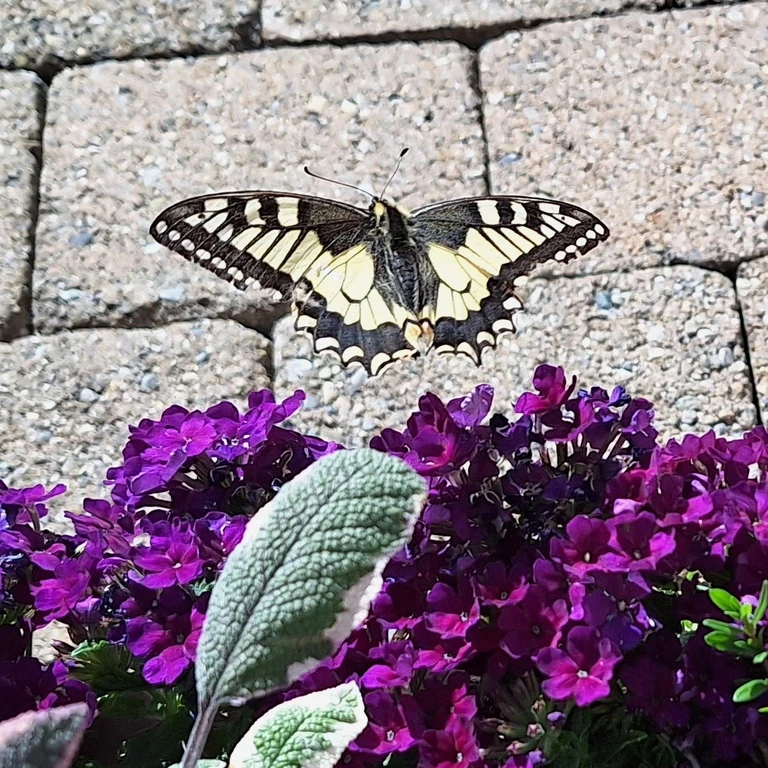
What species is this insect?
Papilio machaon
